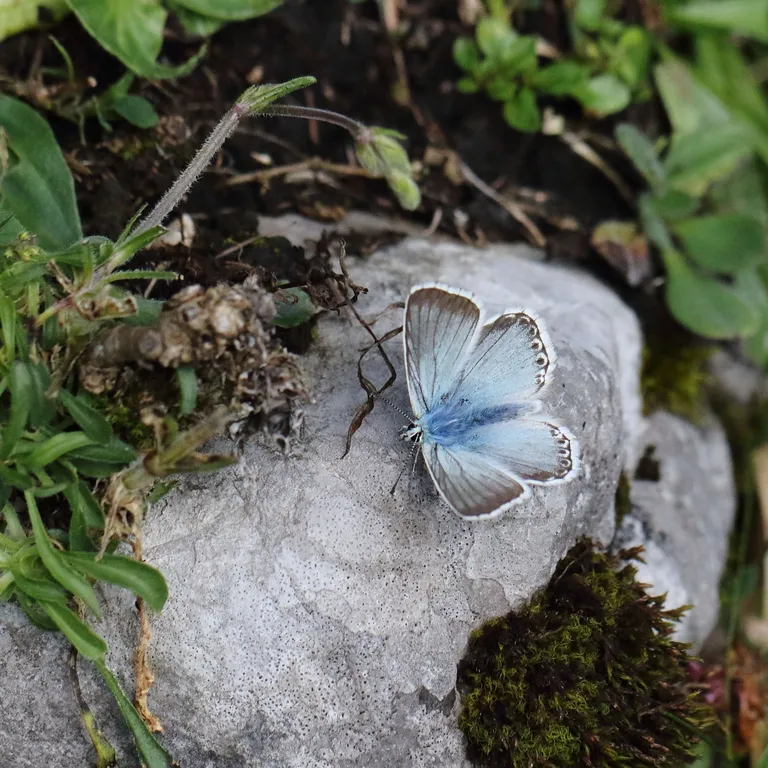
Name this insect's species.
Lysandra coridon
